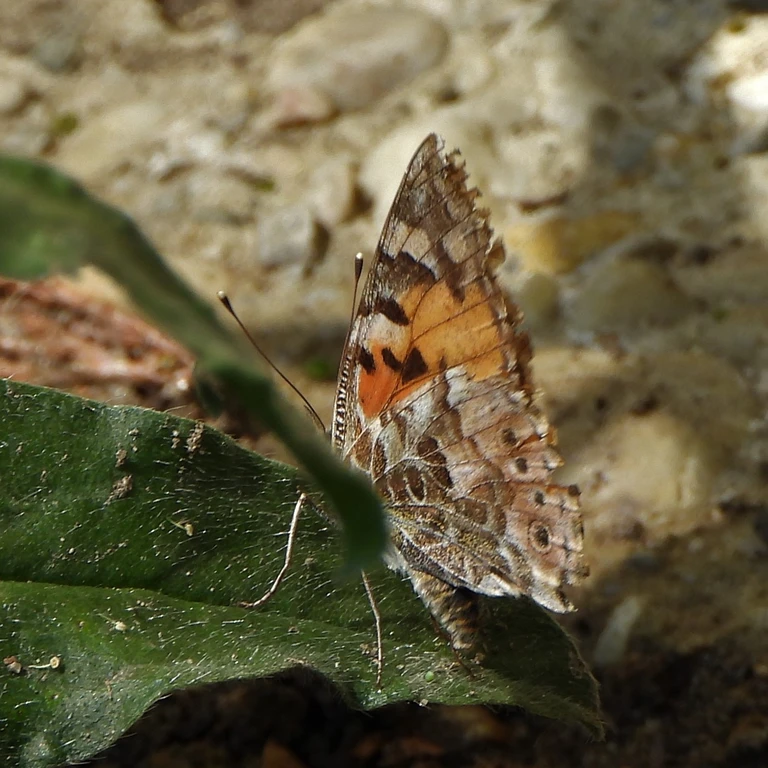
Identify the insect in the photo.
Vanessa cardui
